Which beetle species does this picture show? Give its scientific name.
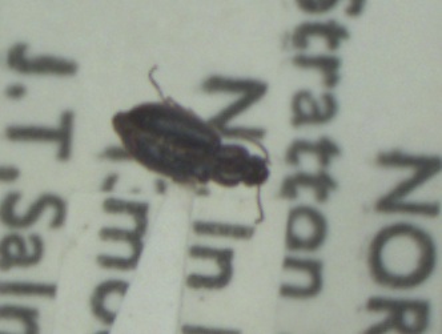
Bradycellus ruficollis
